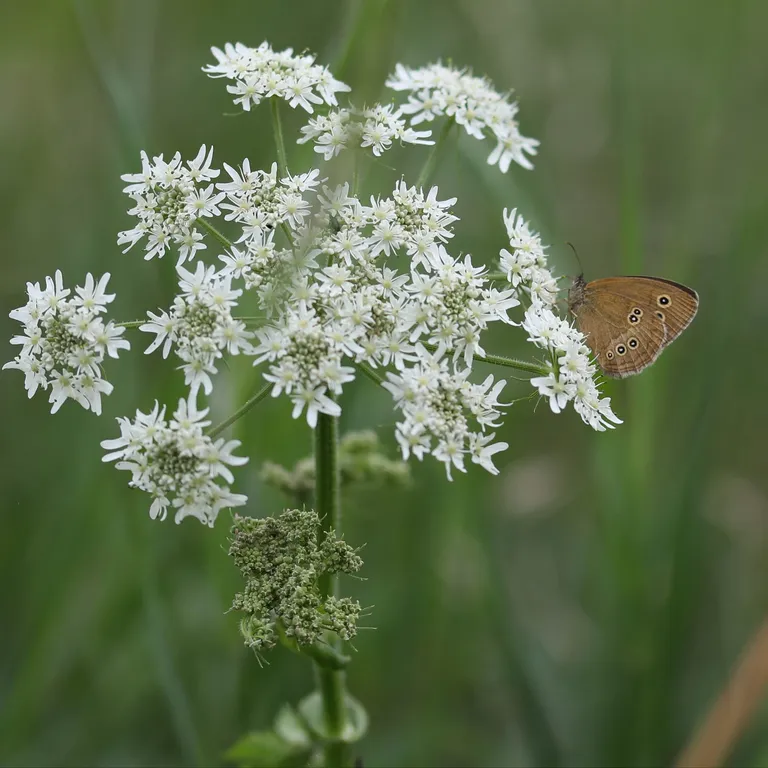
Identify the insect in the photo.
Aphantopus hyperantus
